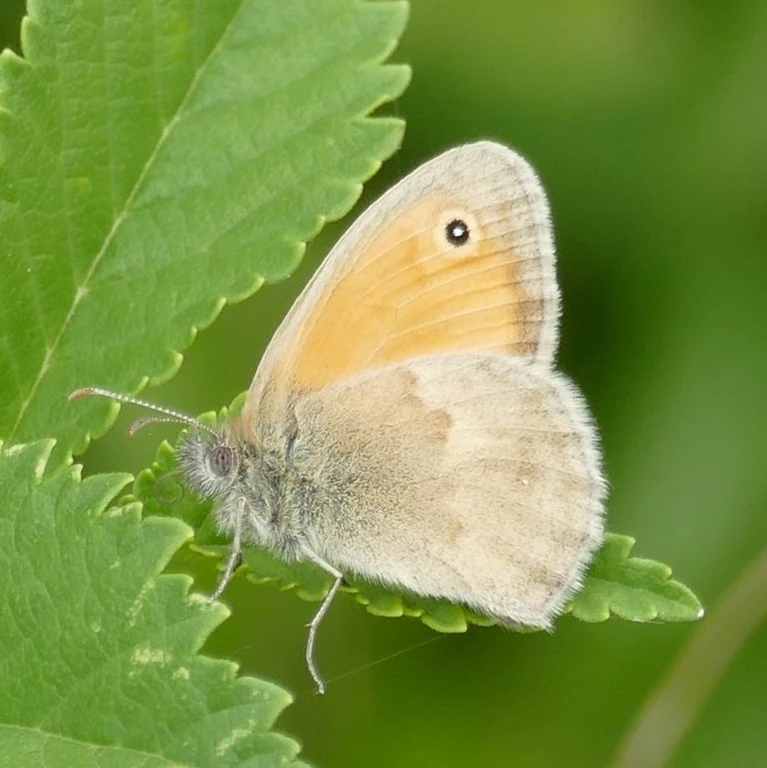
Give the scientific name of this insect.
Coenonympha pamphilus
